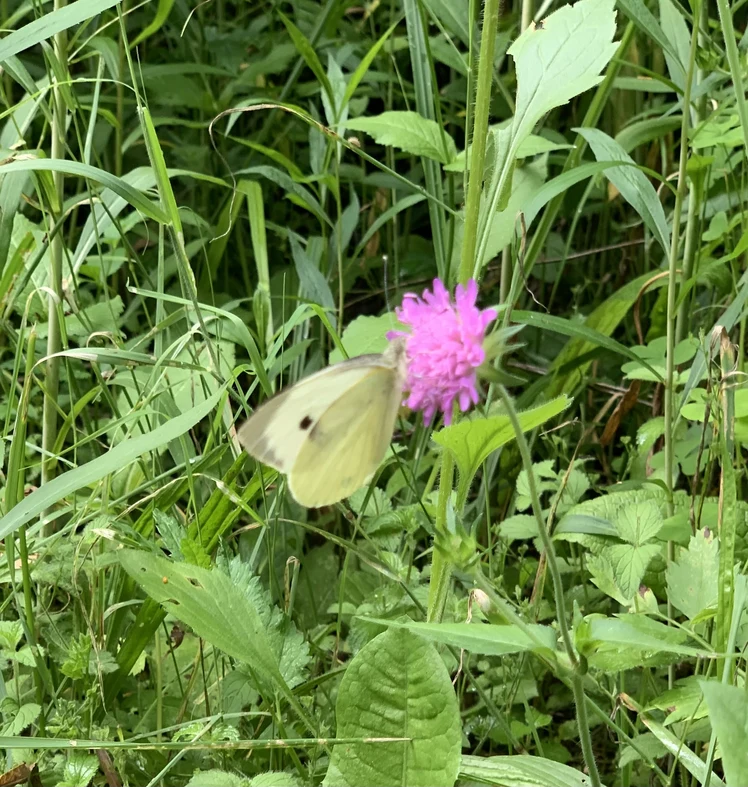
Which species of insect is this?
Pieris brassicae
